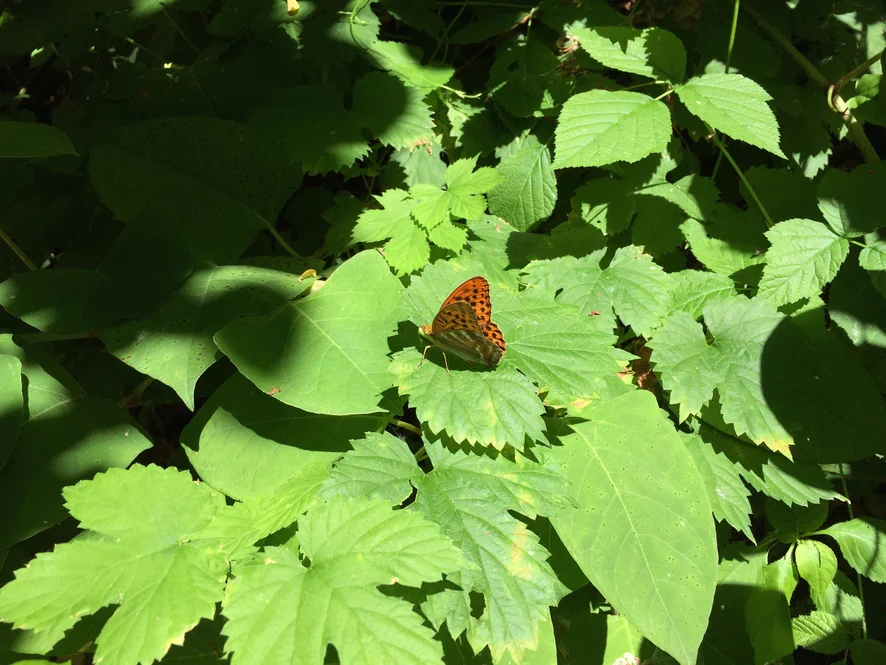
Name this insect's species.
Argynnis paphia
